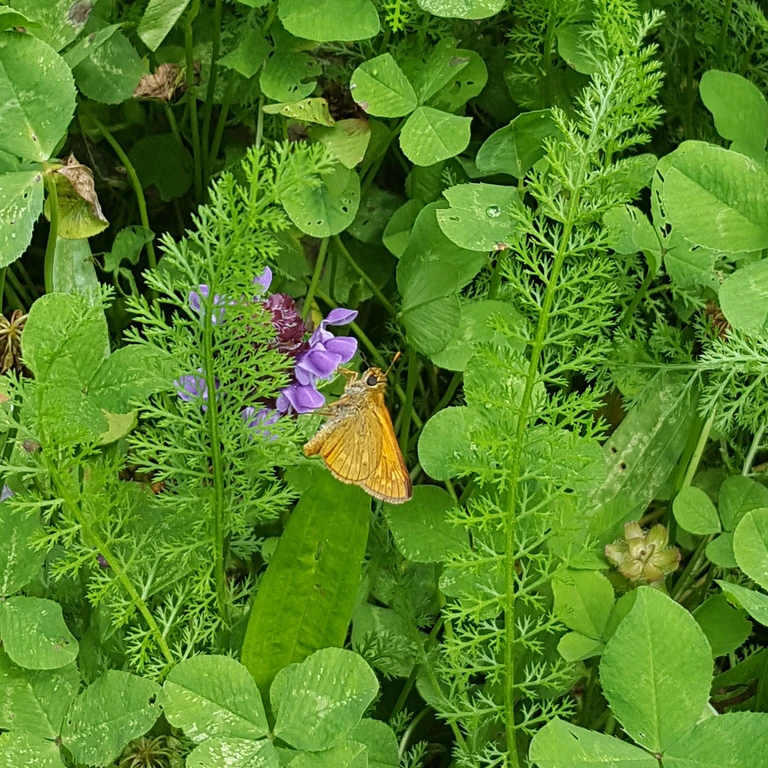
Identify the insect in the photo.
Ochlodes sylvanus (also Ochlodes venata)
